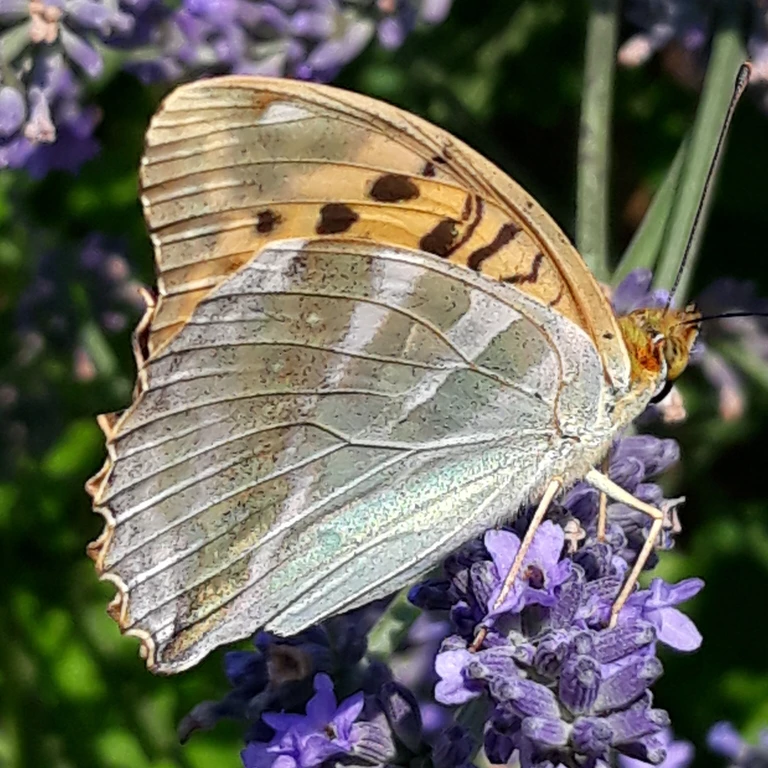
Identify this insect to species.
Argynnis paphia
